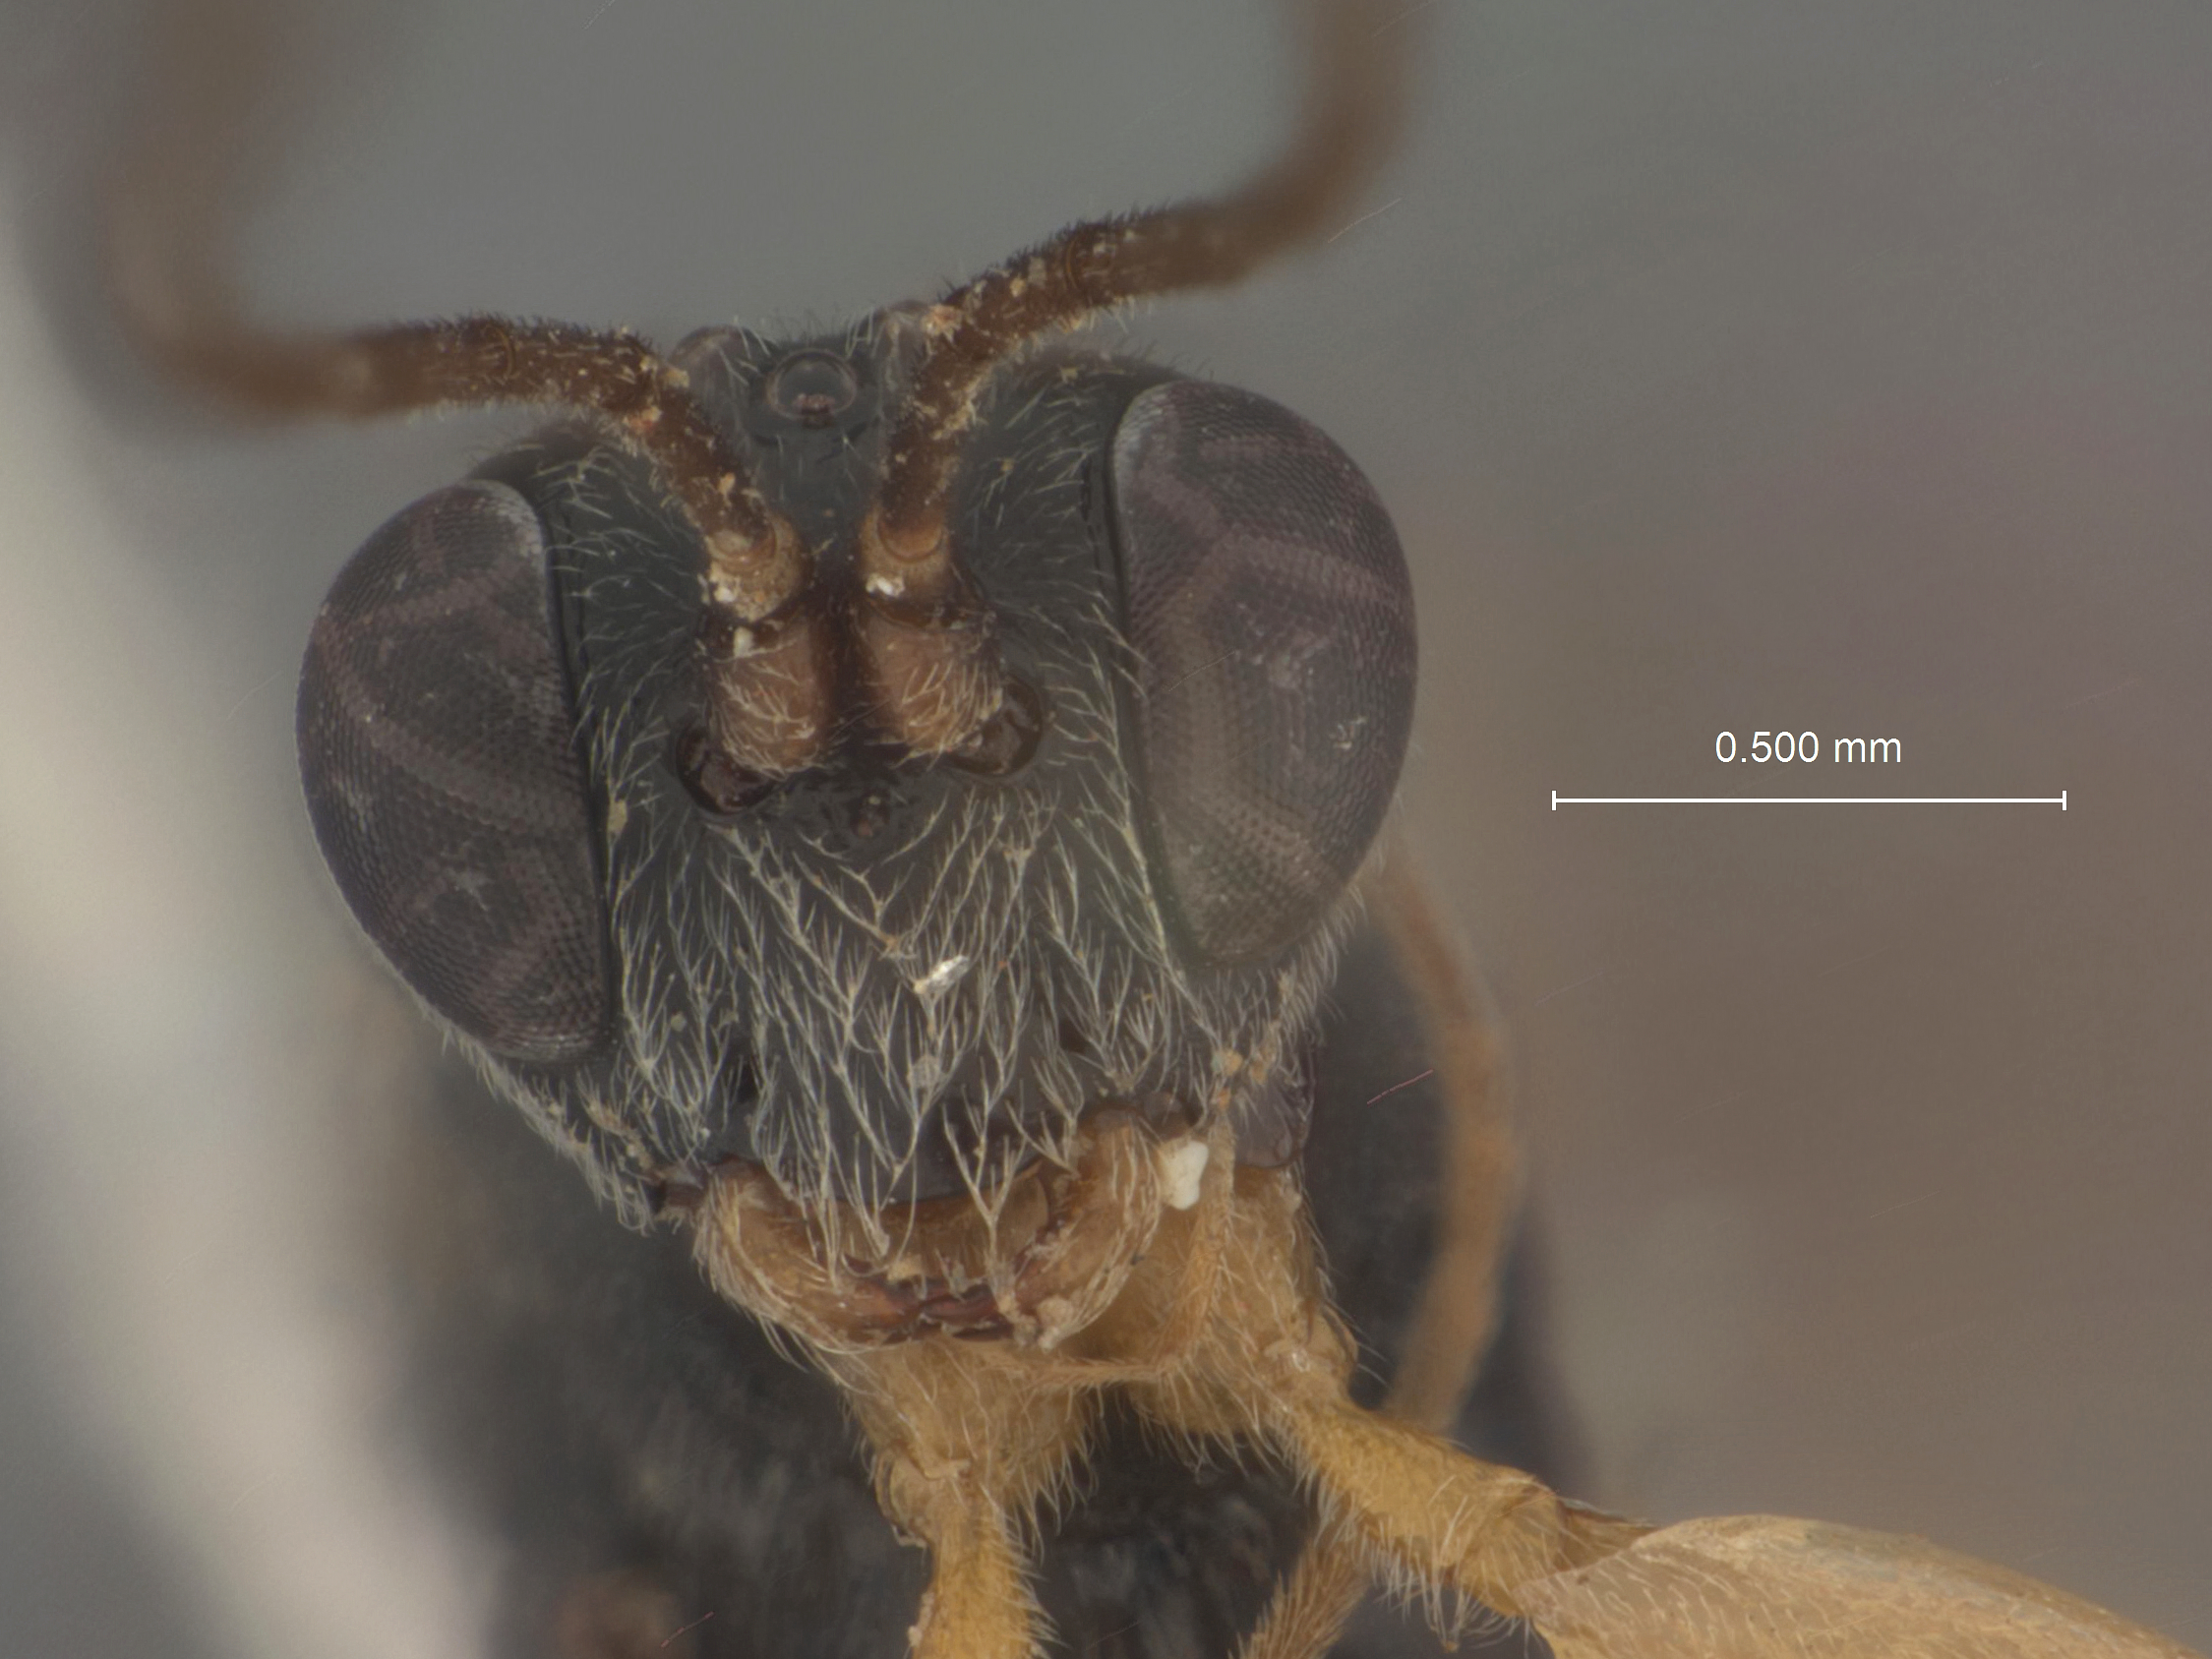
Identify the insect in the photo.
Atractodes sepedontis
